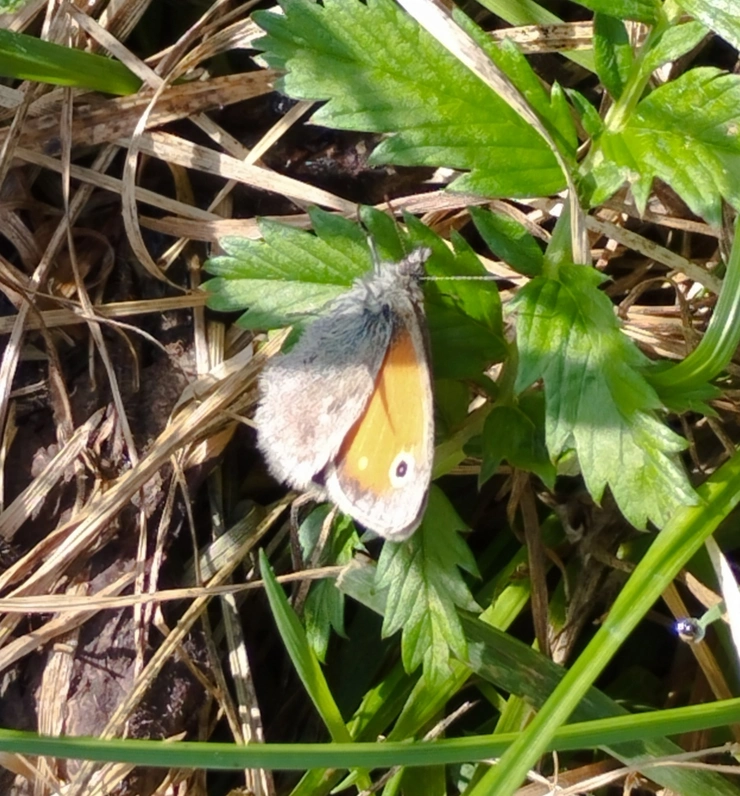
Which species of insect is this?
Coenonympha pamphilus
